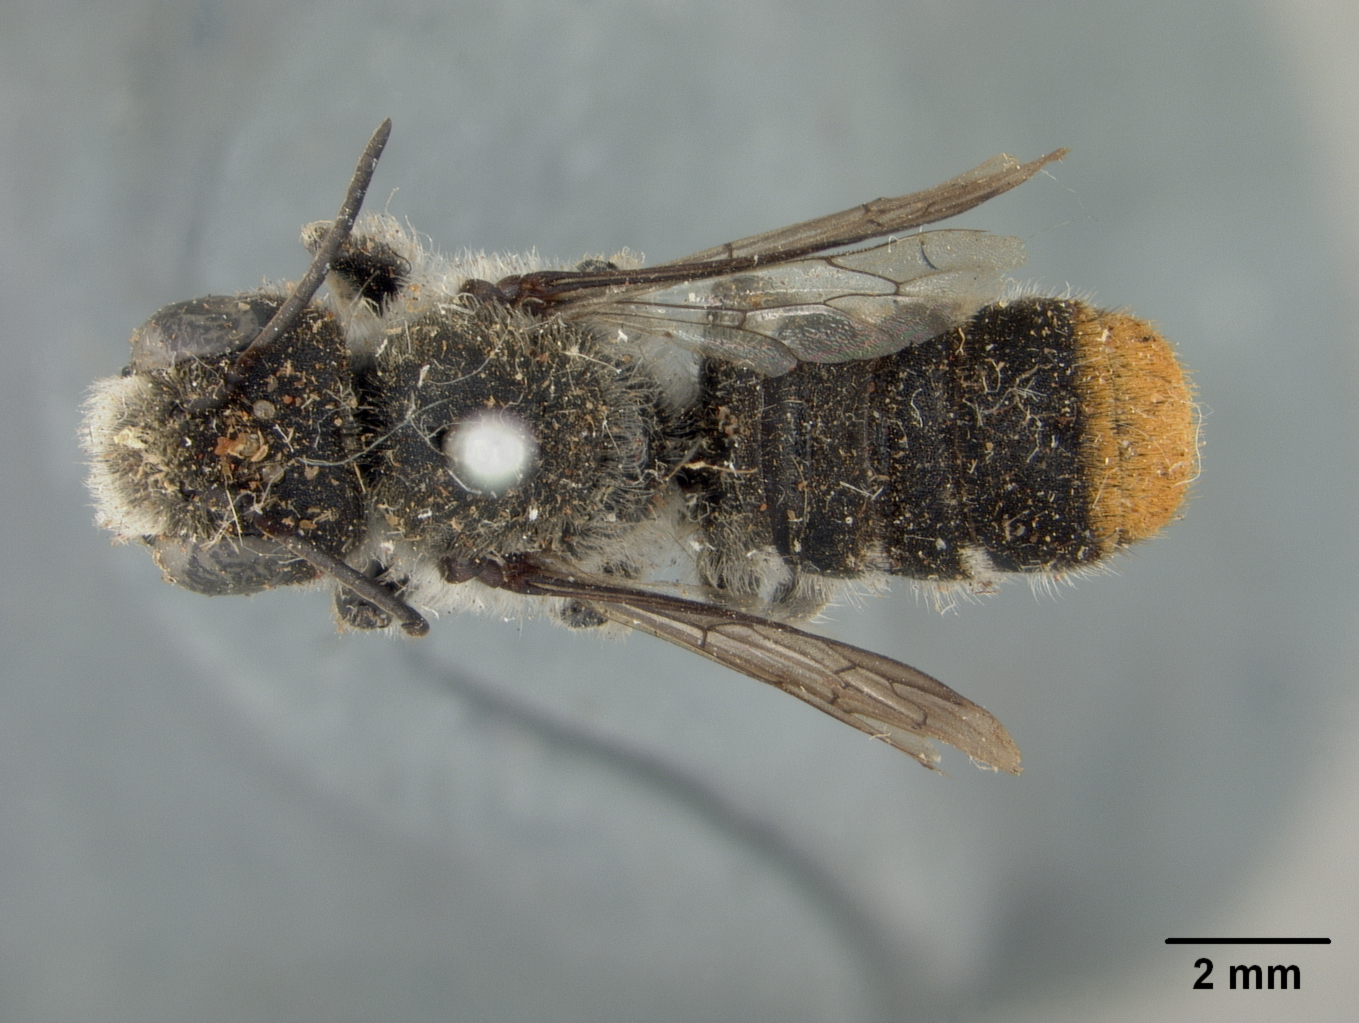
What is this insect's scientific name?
Megachile horatii
